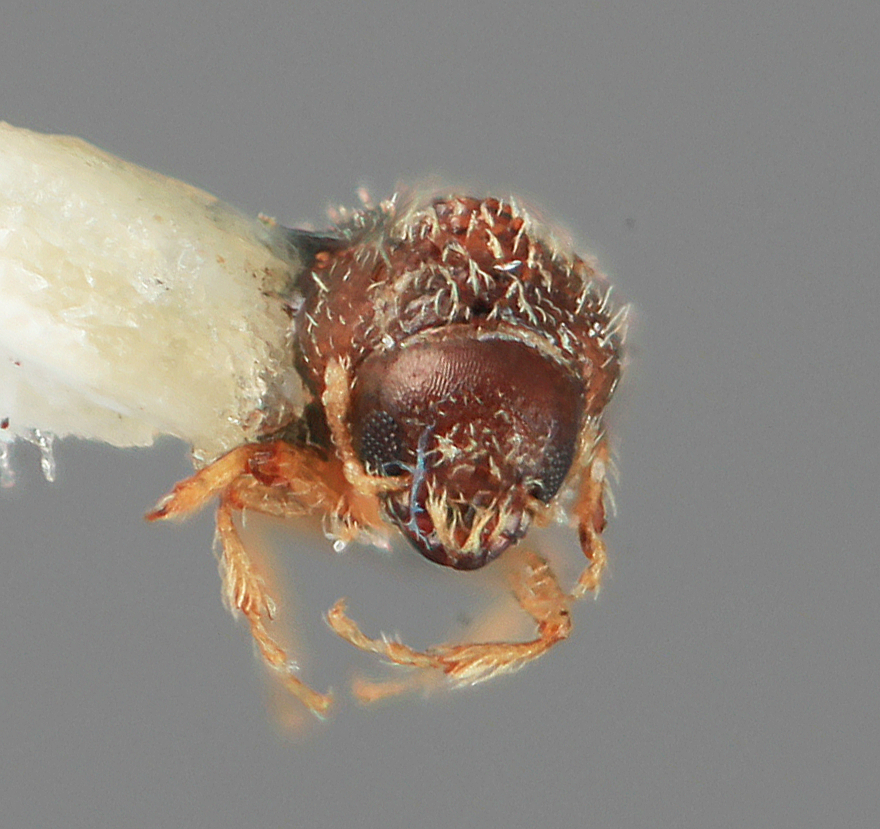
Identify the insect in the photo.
Pseudothysanoes frondicolens
